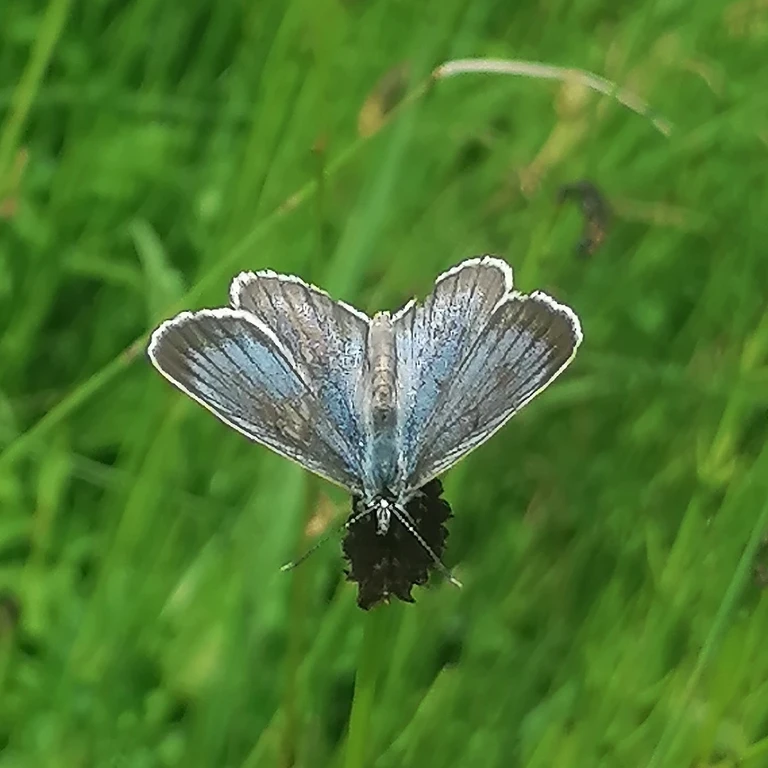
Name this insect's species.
Phengaris teleius
